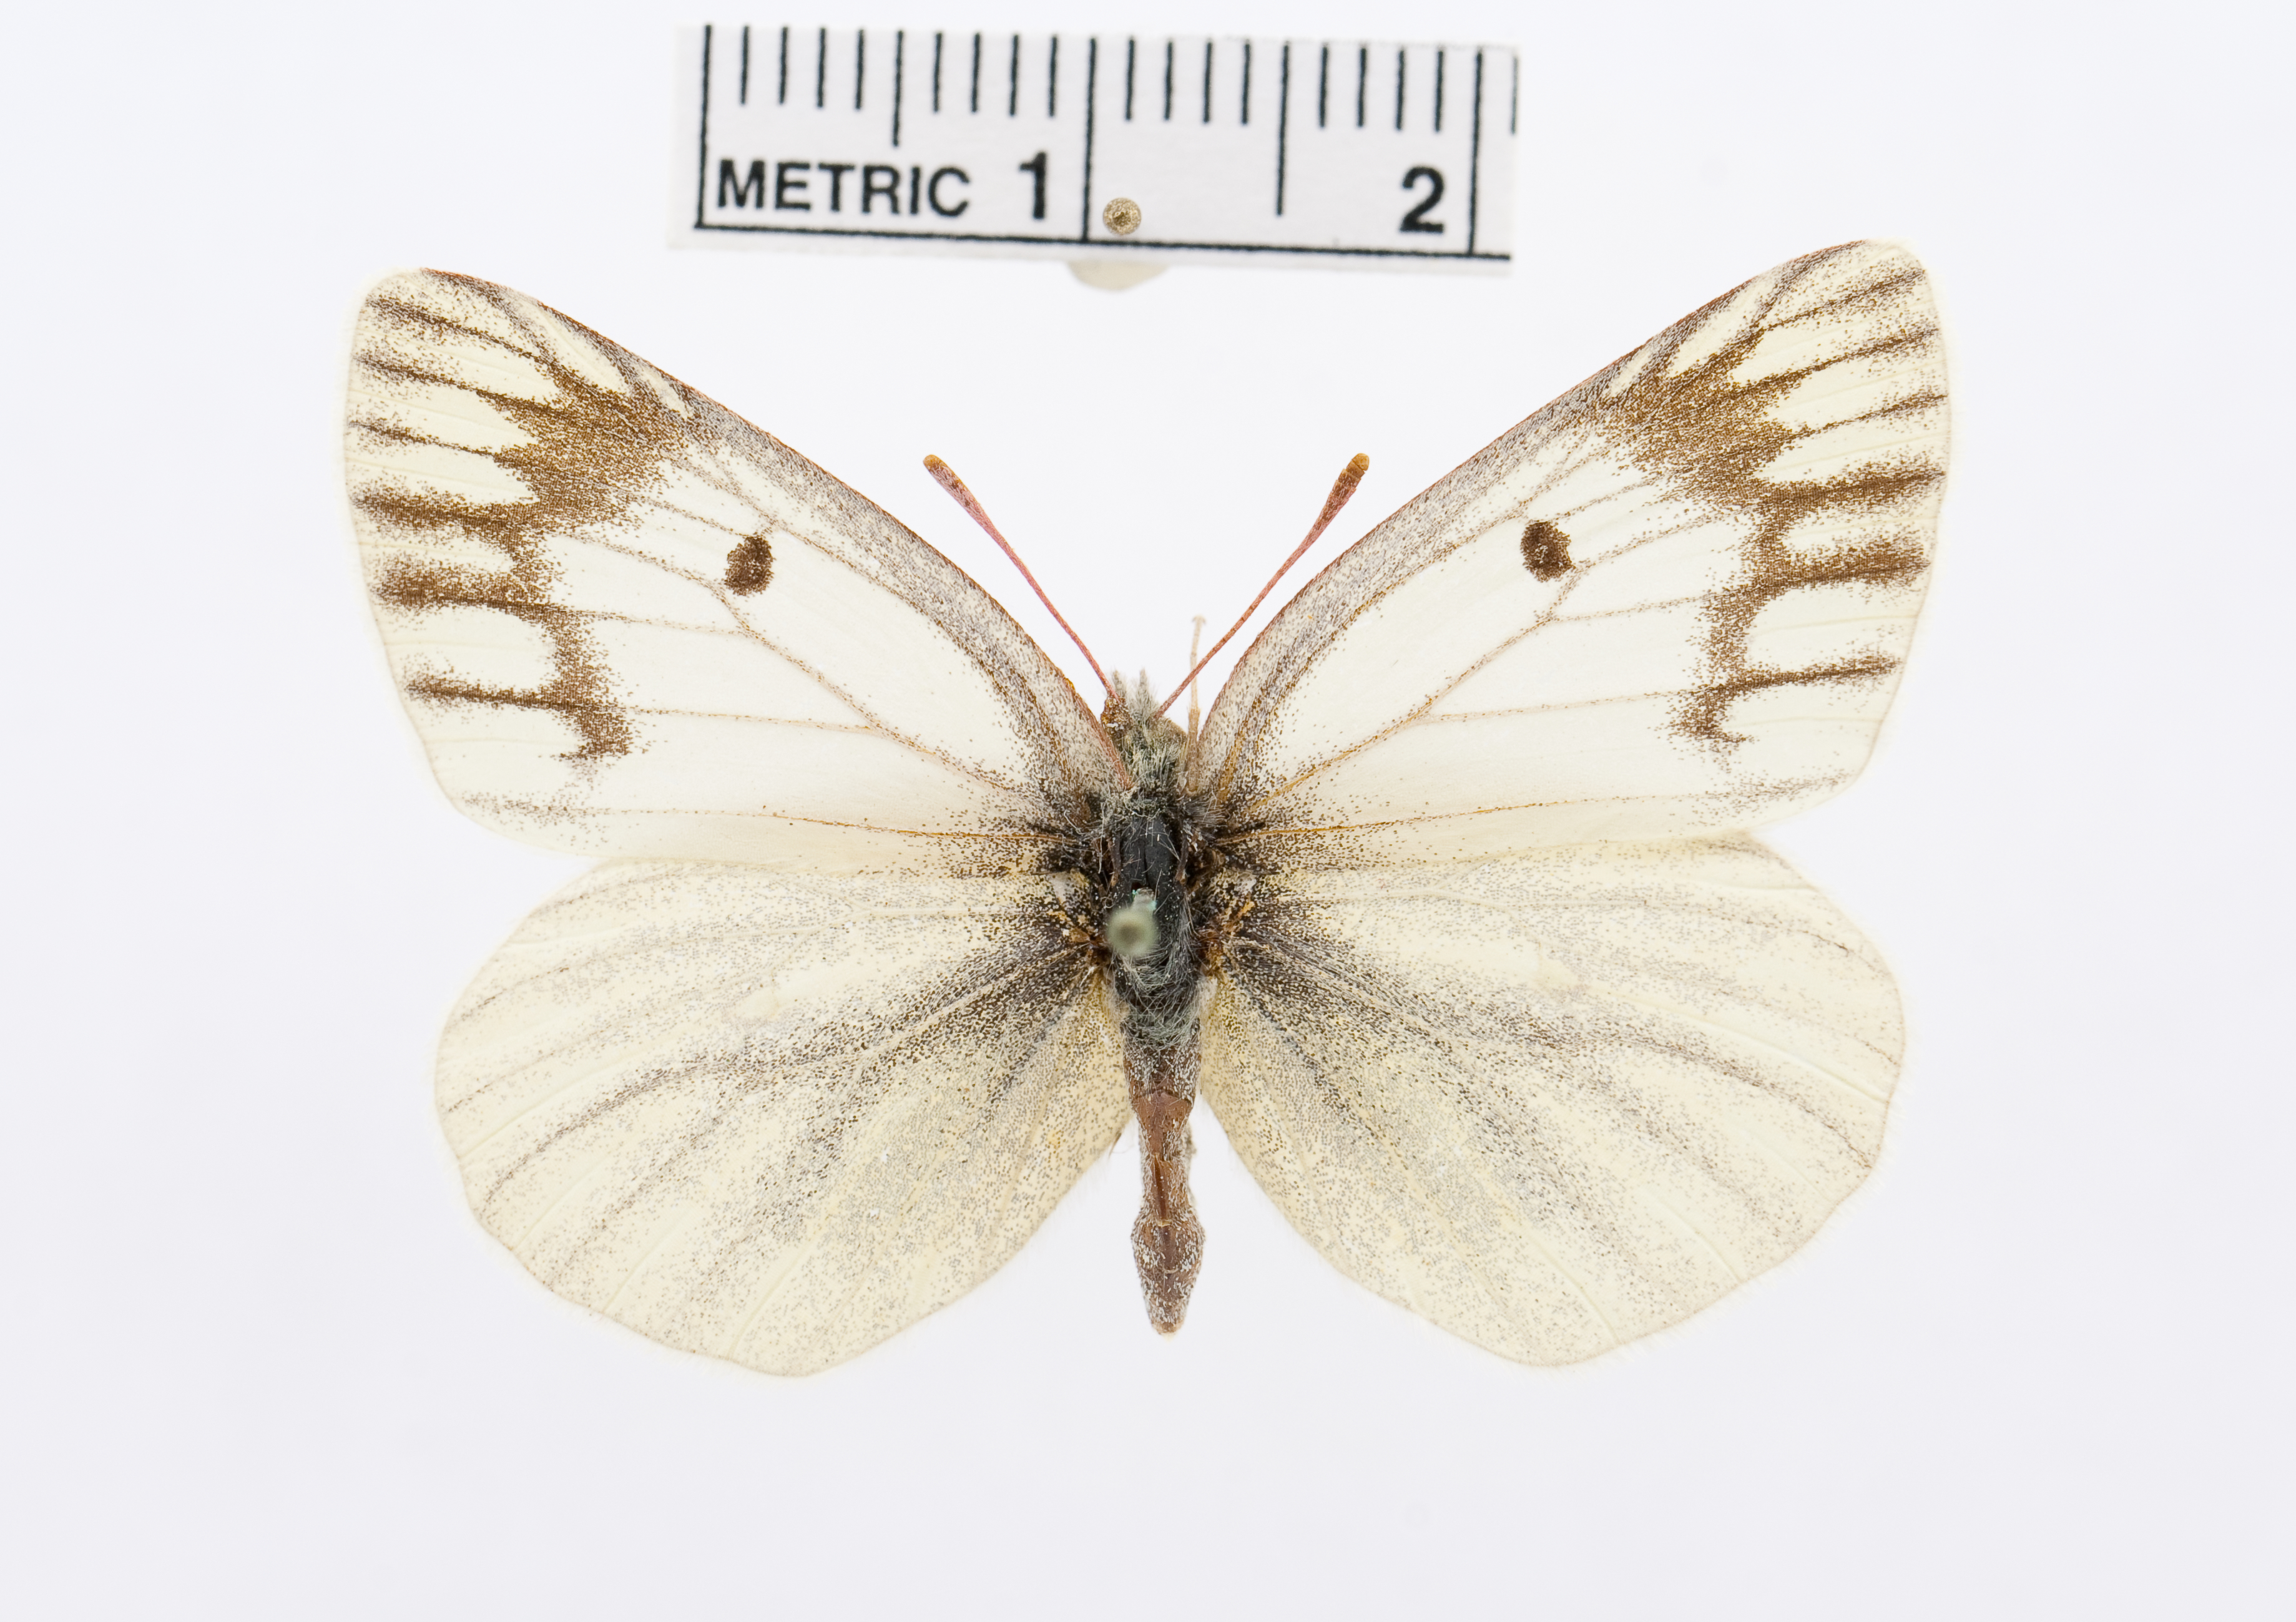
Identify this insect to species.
Colias sieversi
